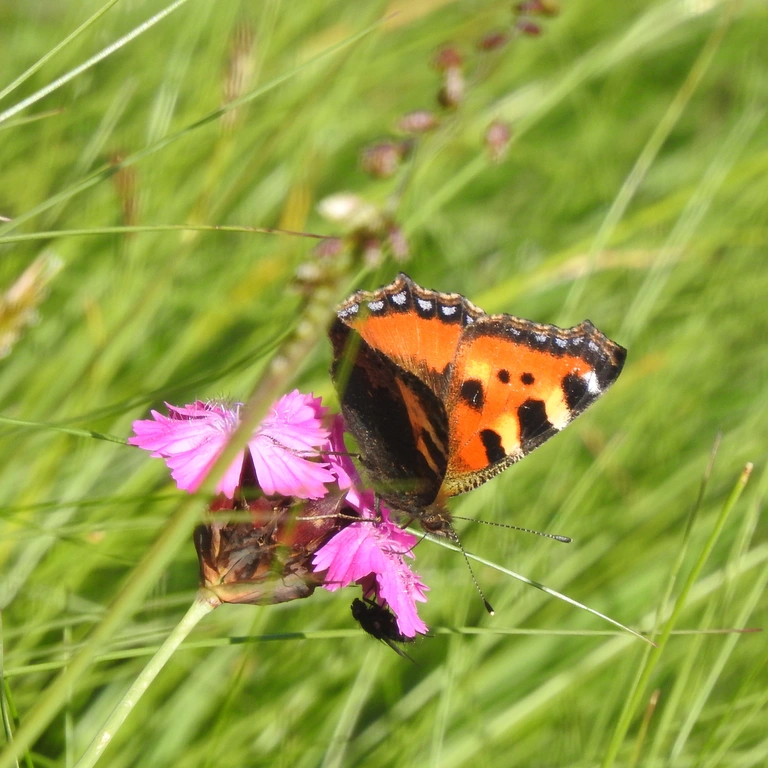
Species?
Aglais urticae
